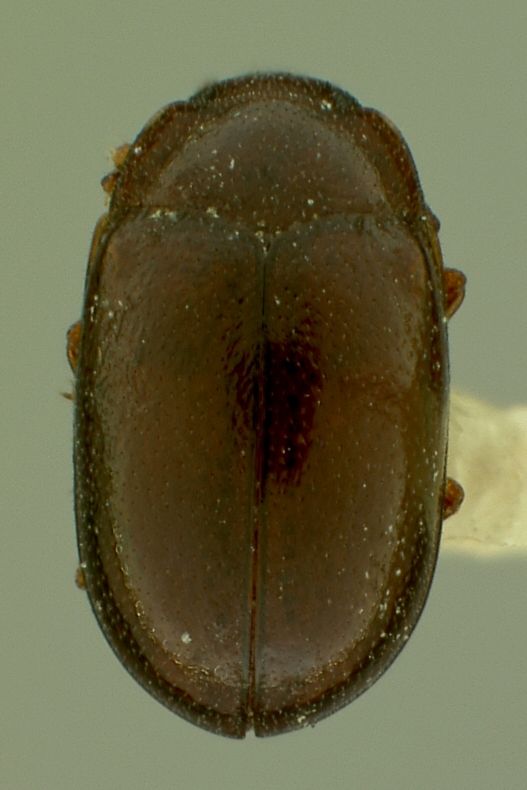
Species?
Botrodus estriatus
